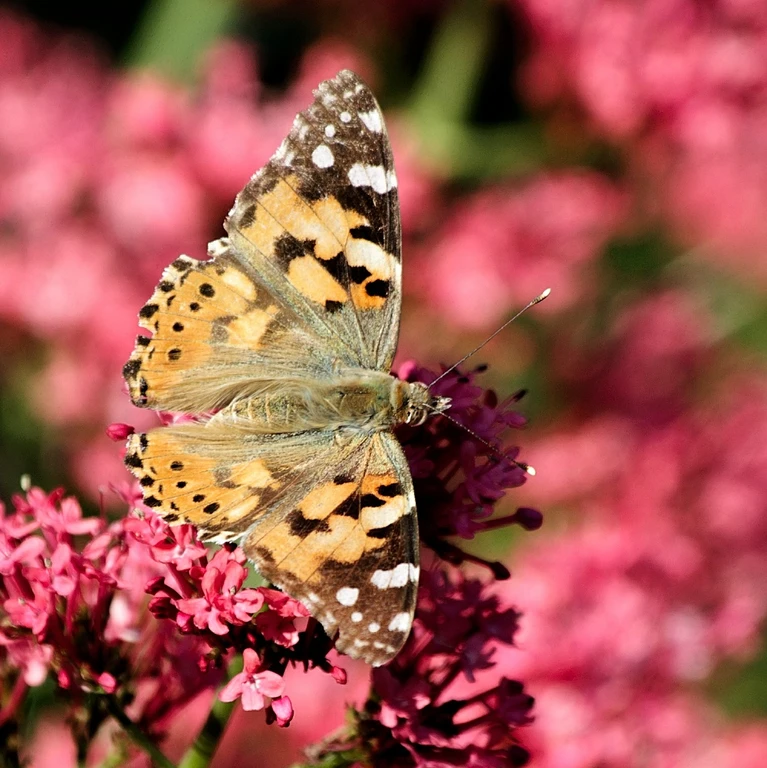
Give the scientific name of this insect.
Vanessa cardui
